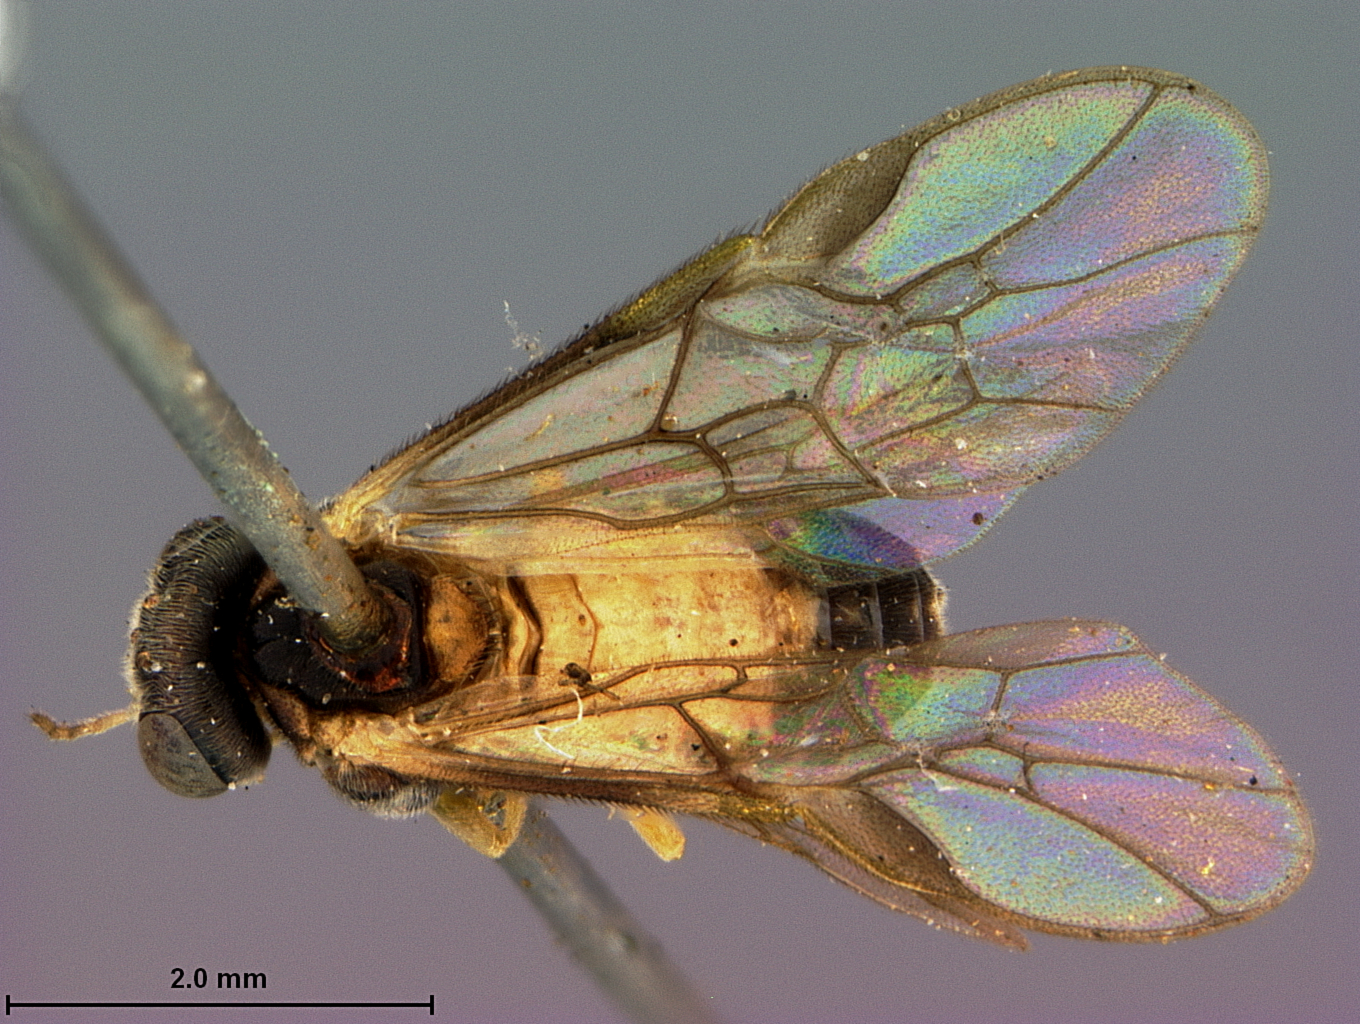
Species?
Acordulecera scutellata
